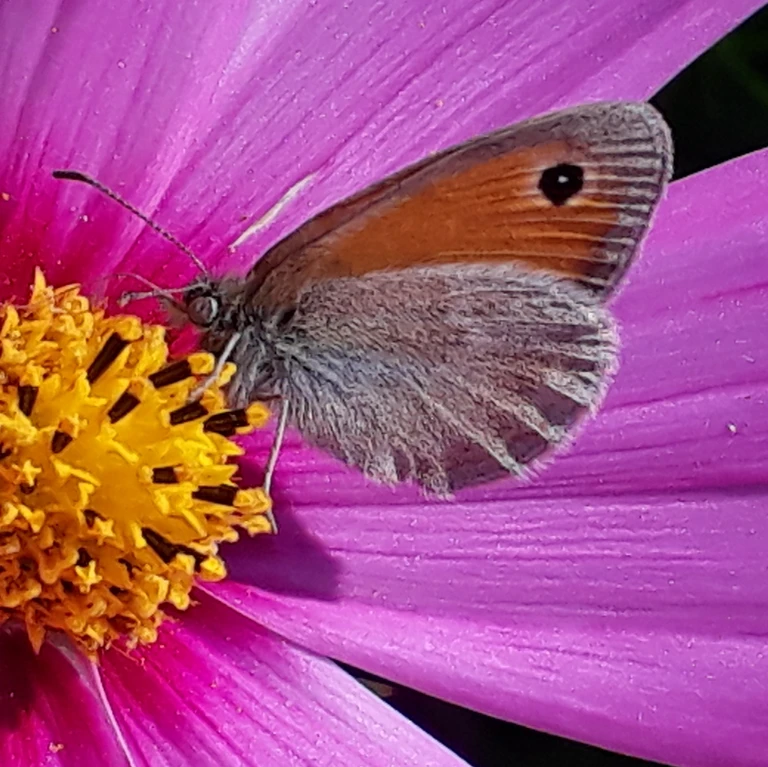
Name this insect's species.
Coenonympha pamphilus
